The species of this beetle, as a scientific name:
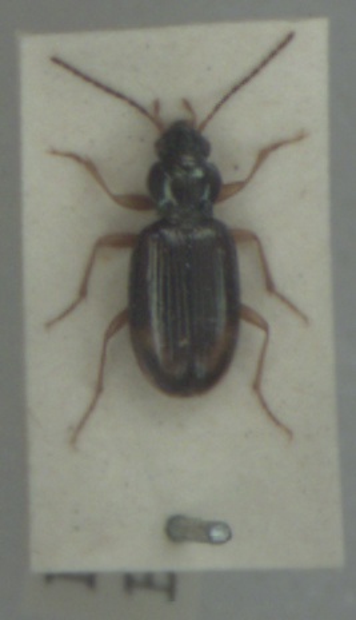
Bembidion lunatum
